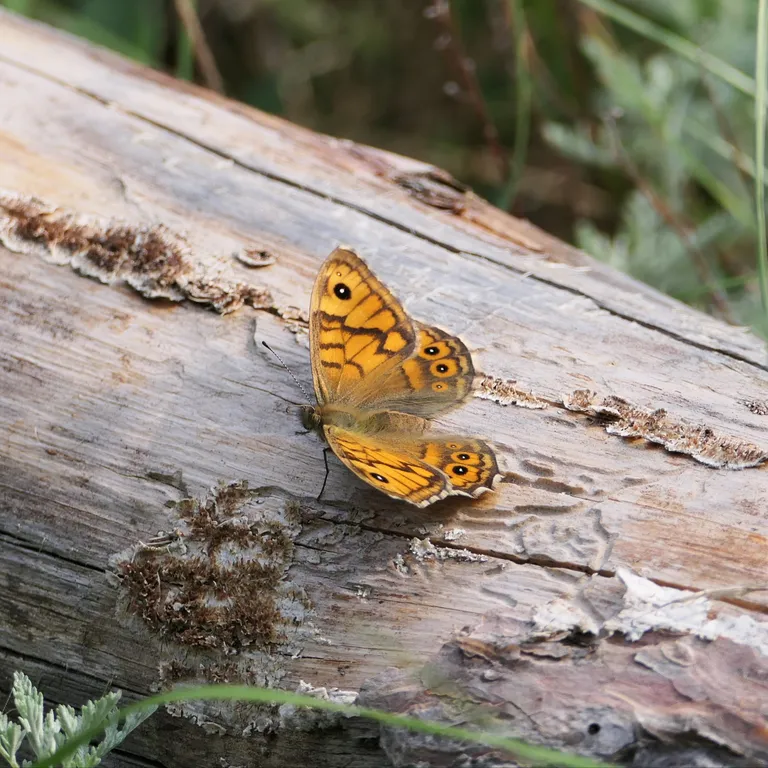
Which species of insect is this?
Lasiommata megera (also Pararge megera)
